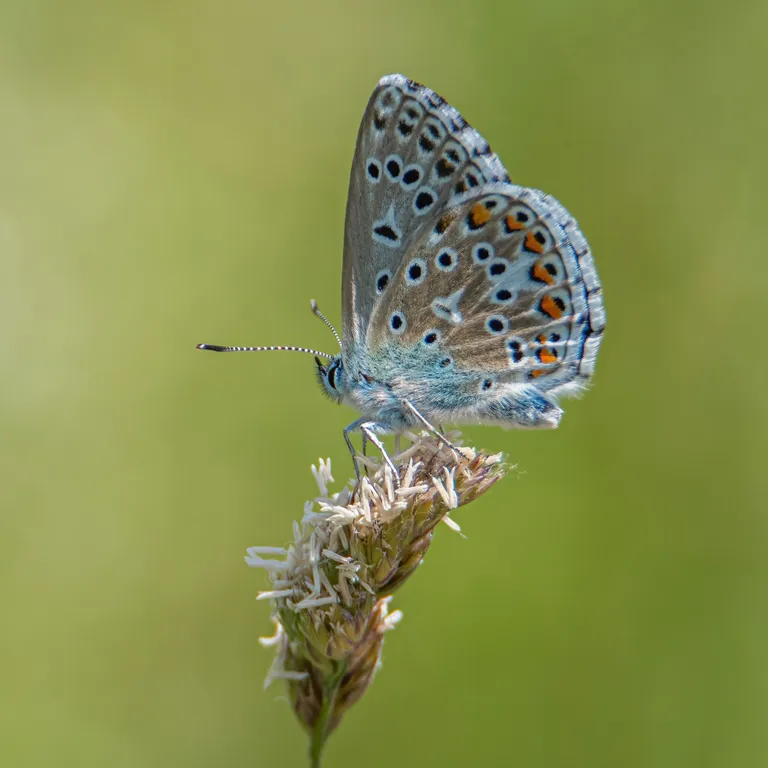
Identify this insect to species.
Lysandra bellargus
